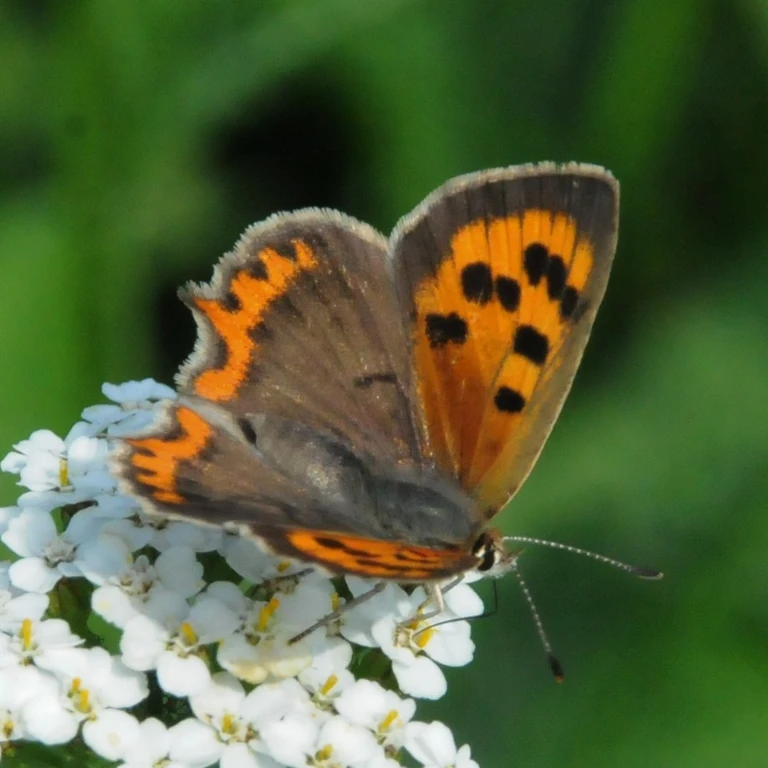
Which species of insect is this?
Lycaena phlaeas
